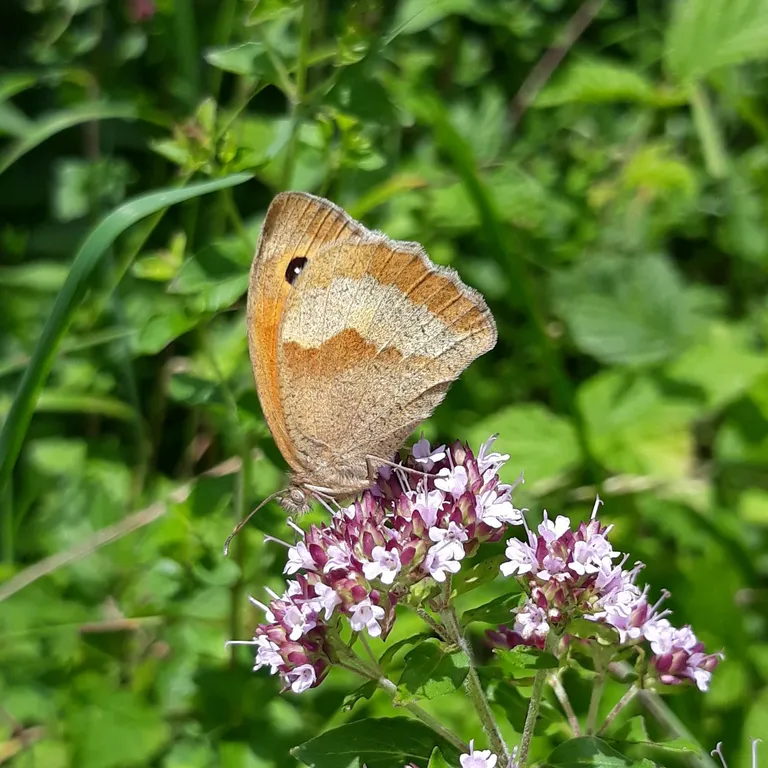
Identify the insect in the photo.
Maniola jurtina
